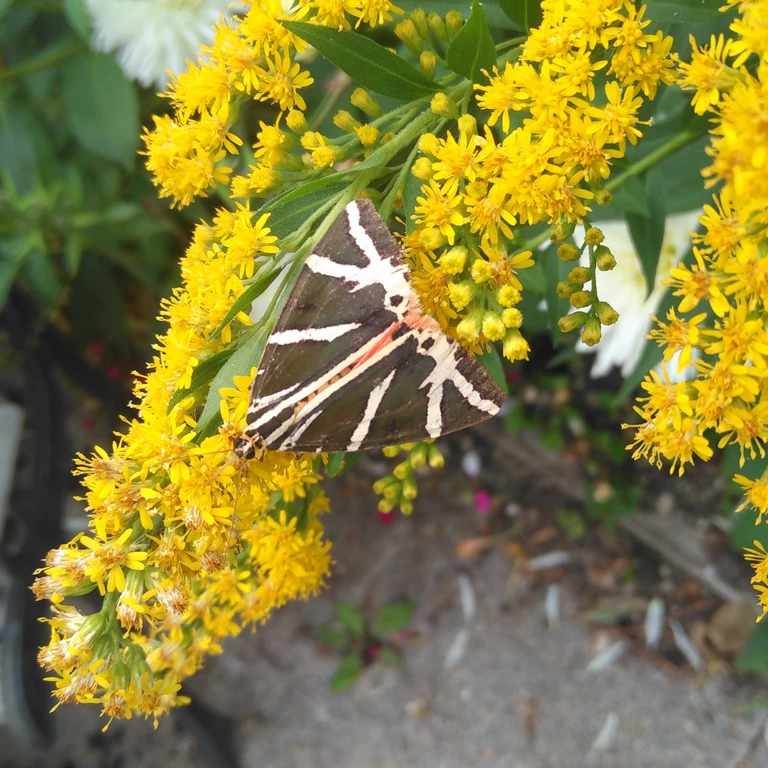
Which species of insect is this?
Euplagia quadripunctaria
